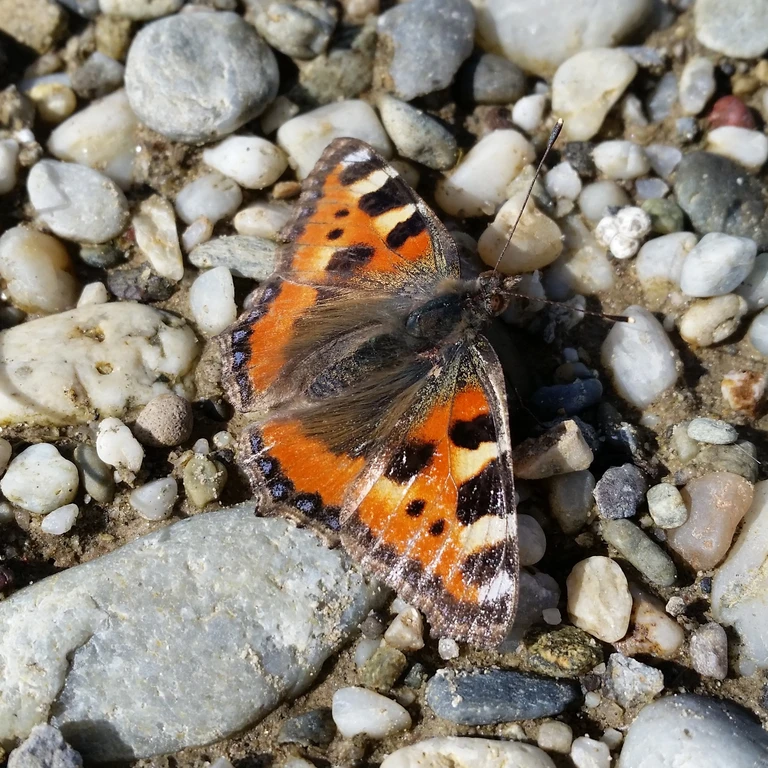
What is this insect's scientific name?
Aglais urticae
